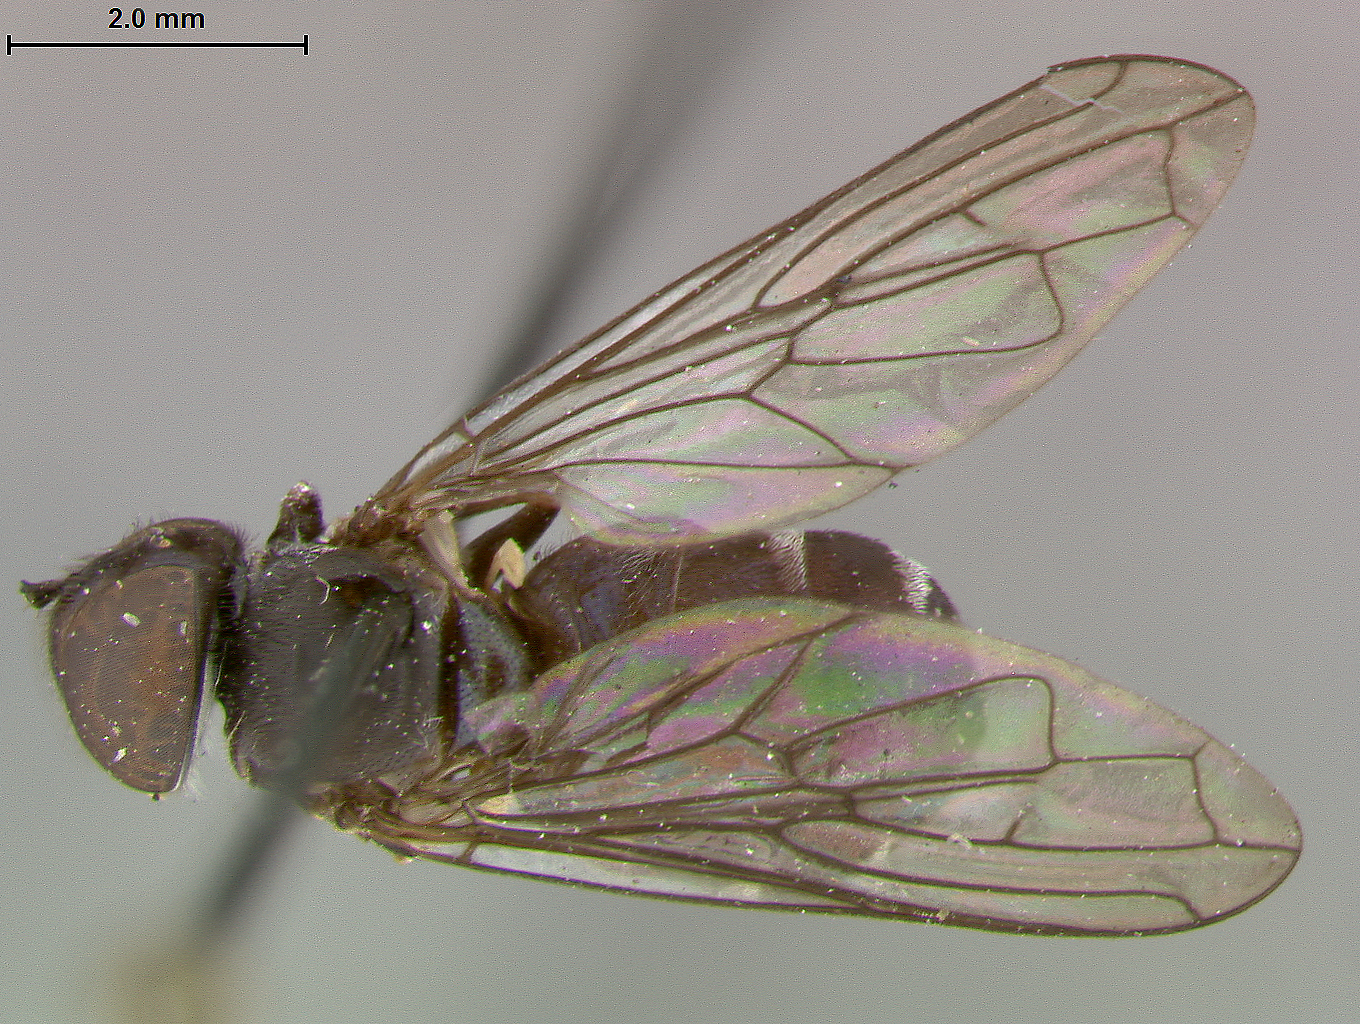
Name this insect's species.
Microdon purpurescens
